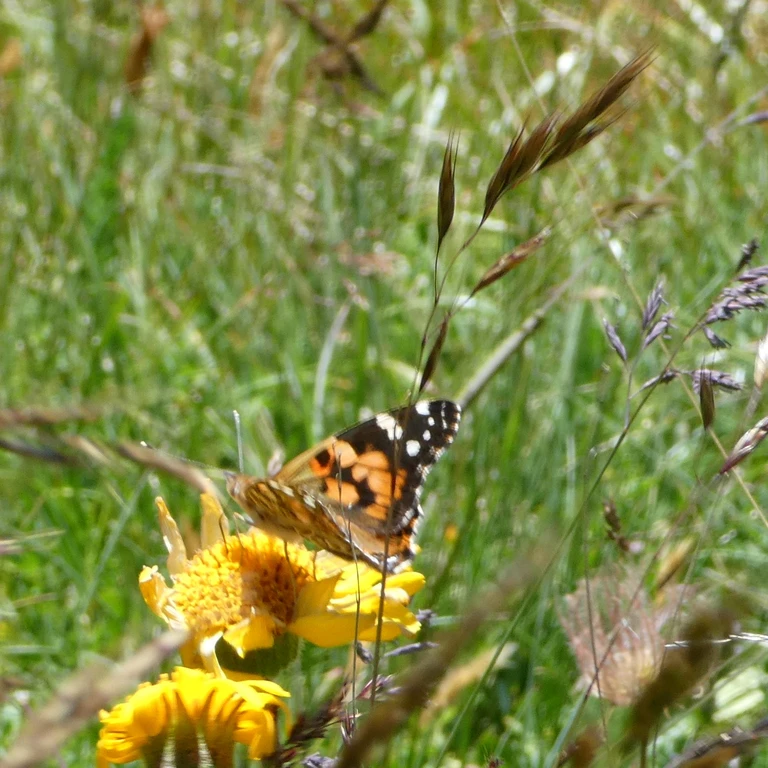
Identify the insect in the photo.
Vanessa cardui
